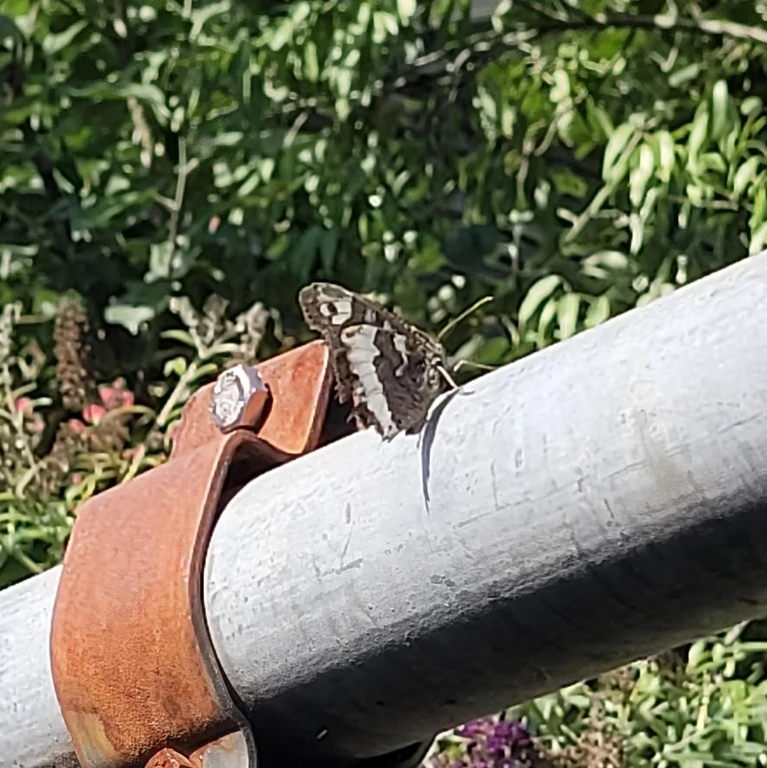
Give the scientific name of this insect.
Brintesia circe
